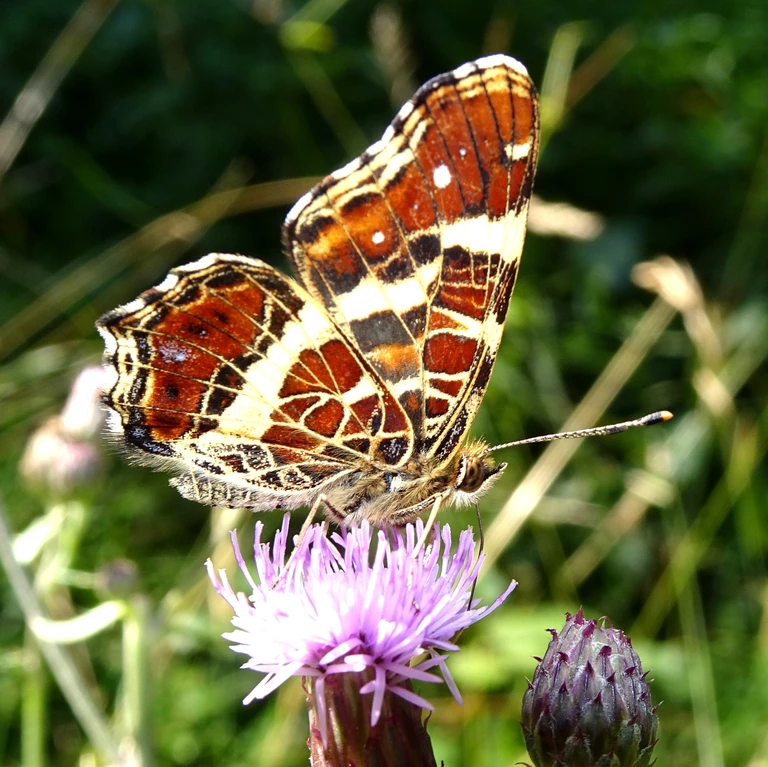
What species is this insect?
Araschnia levana
